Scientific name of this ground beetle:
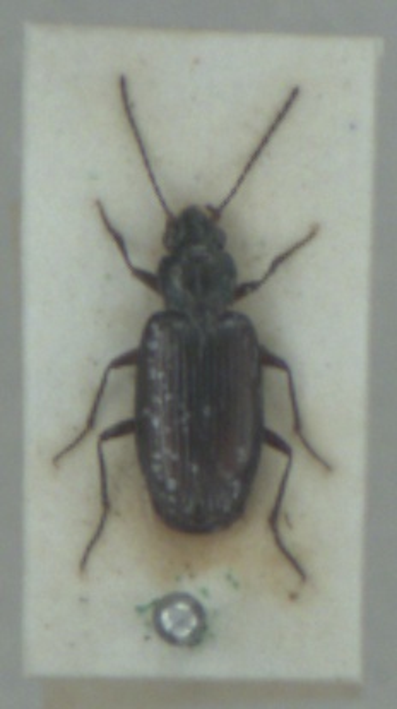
Bembidion prasinum
